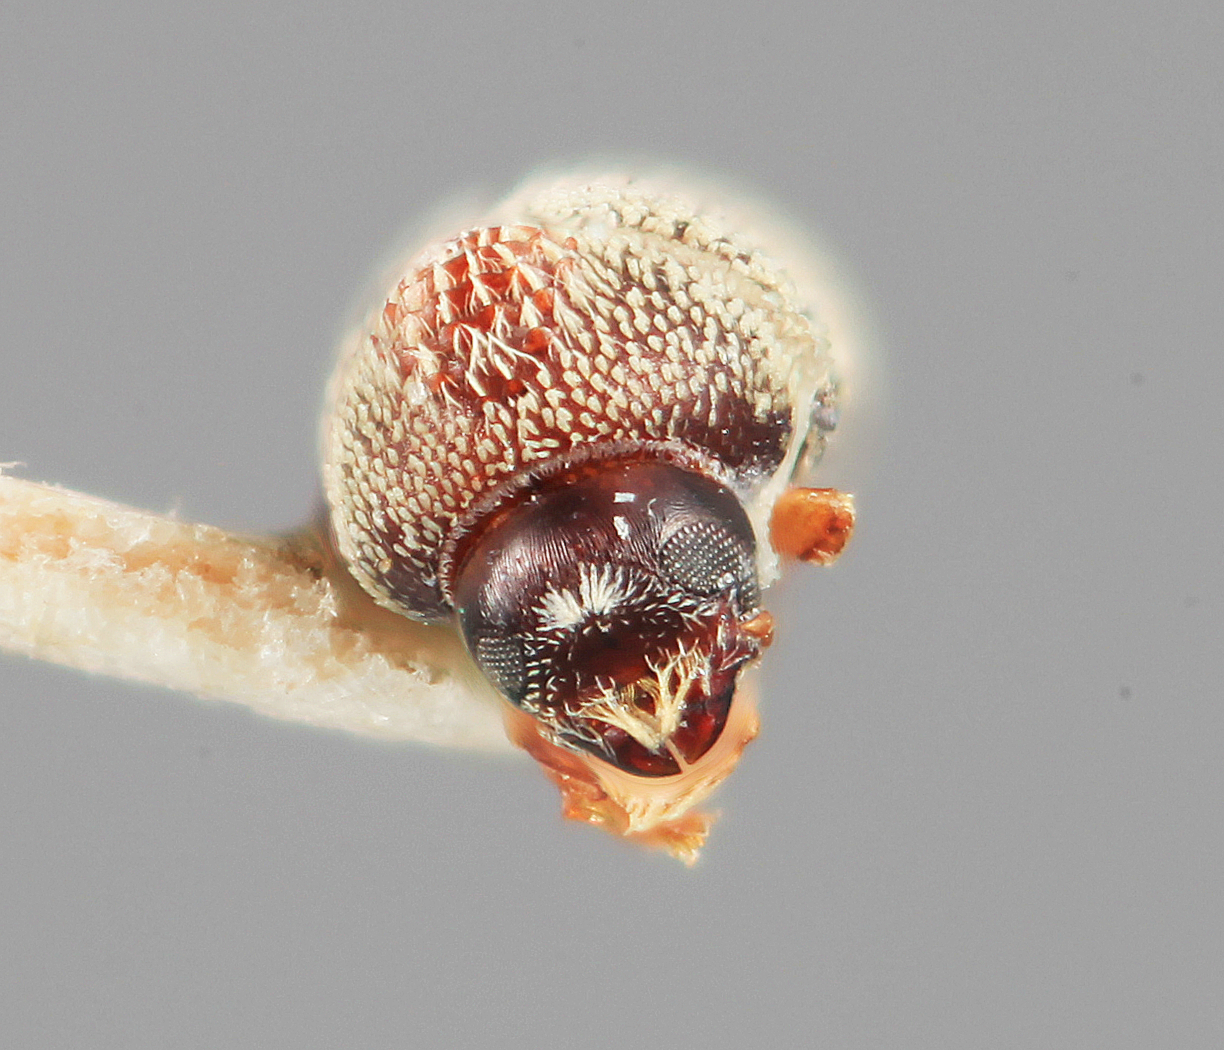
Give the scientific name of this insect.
Acorthylus frontalis
